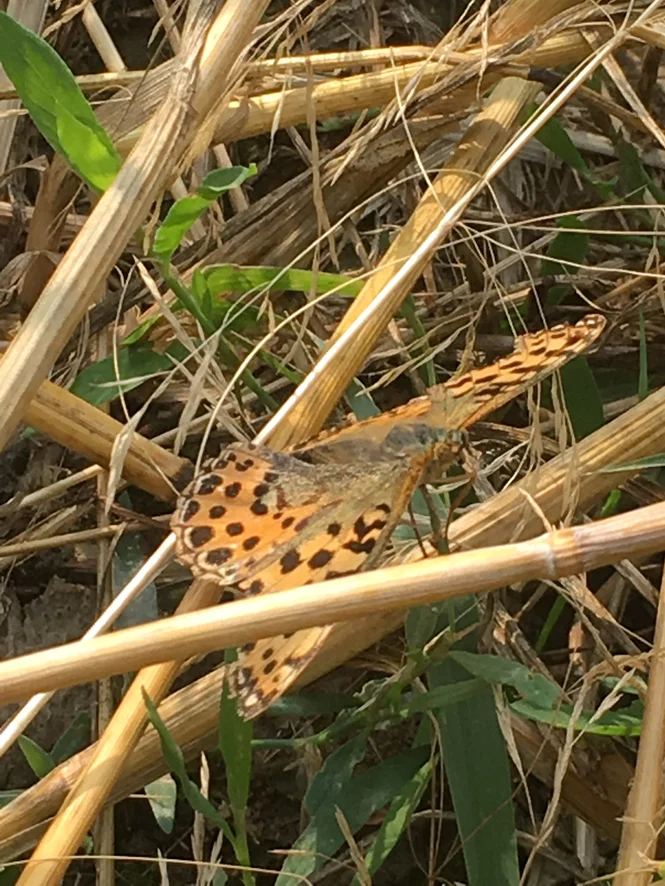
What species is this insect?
Issoria lathonia
